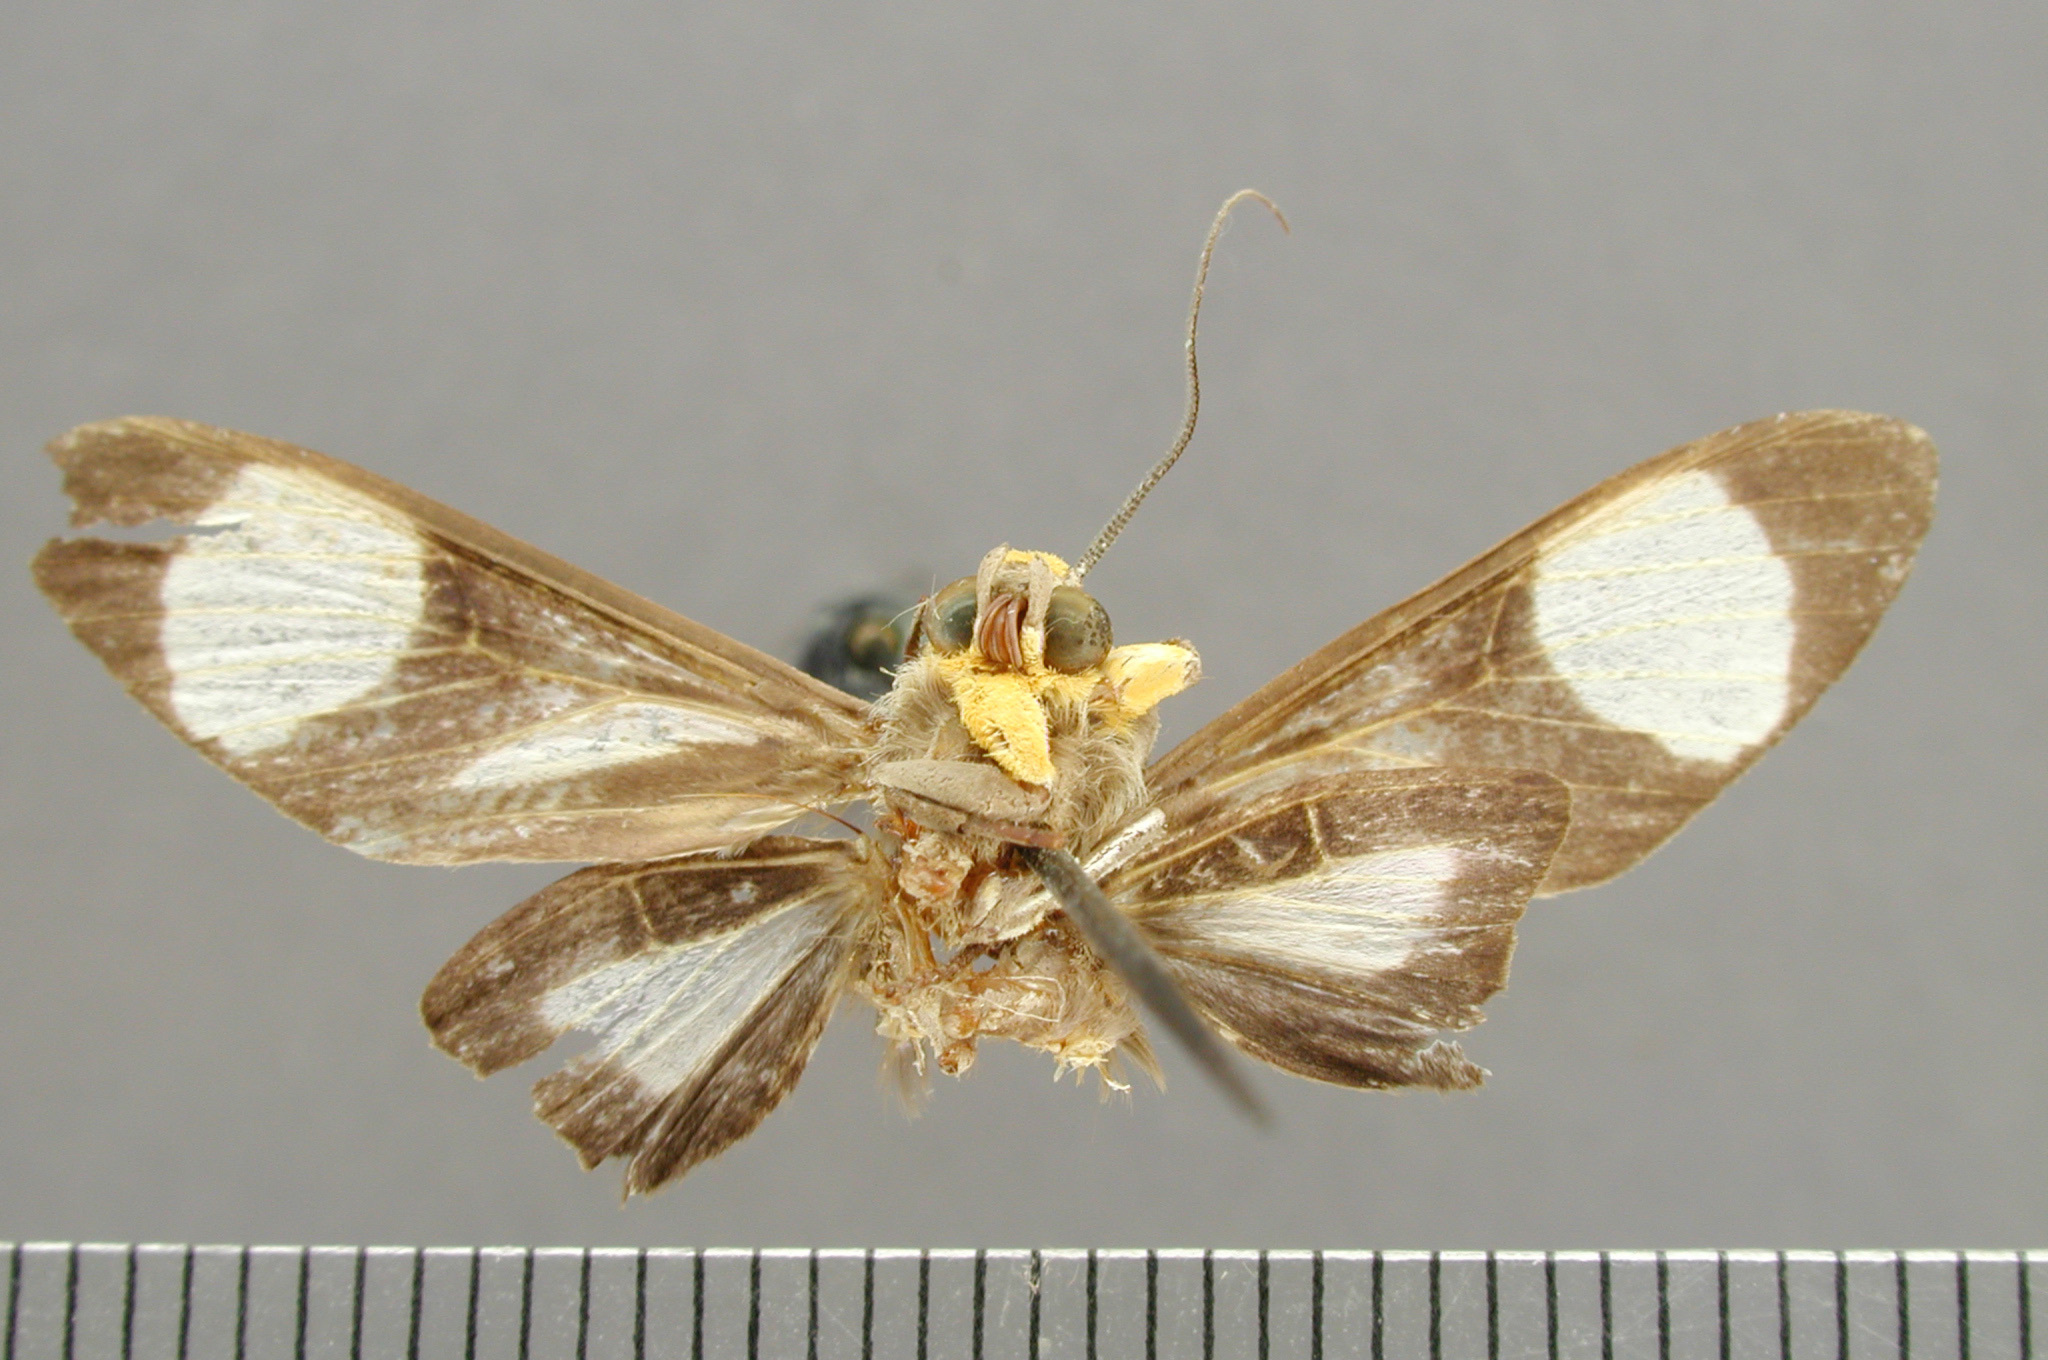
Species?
Automolis leucoplaga
